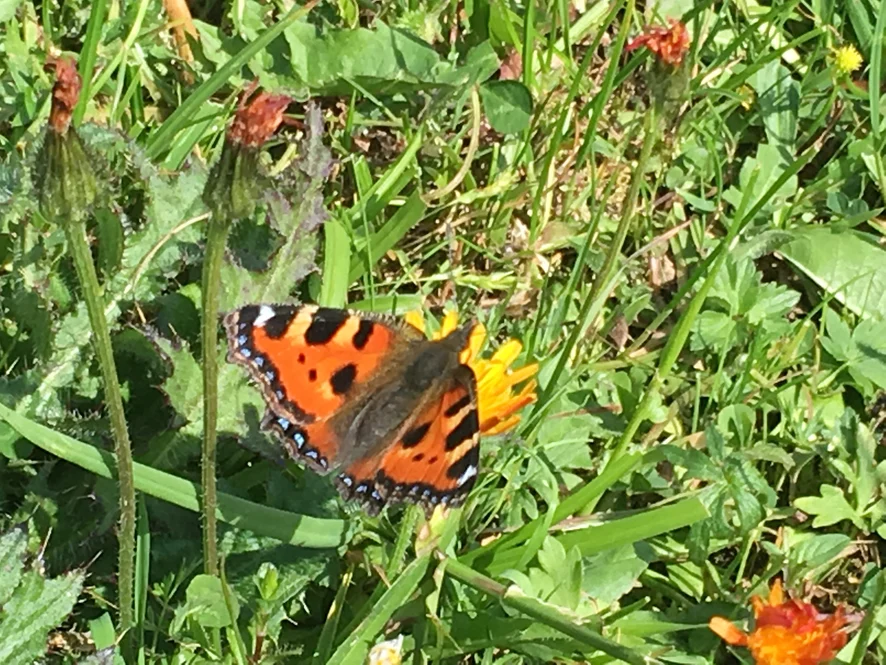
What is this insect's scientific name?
Aglais urticae
